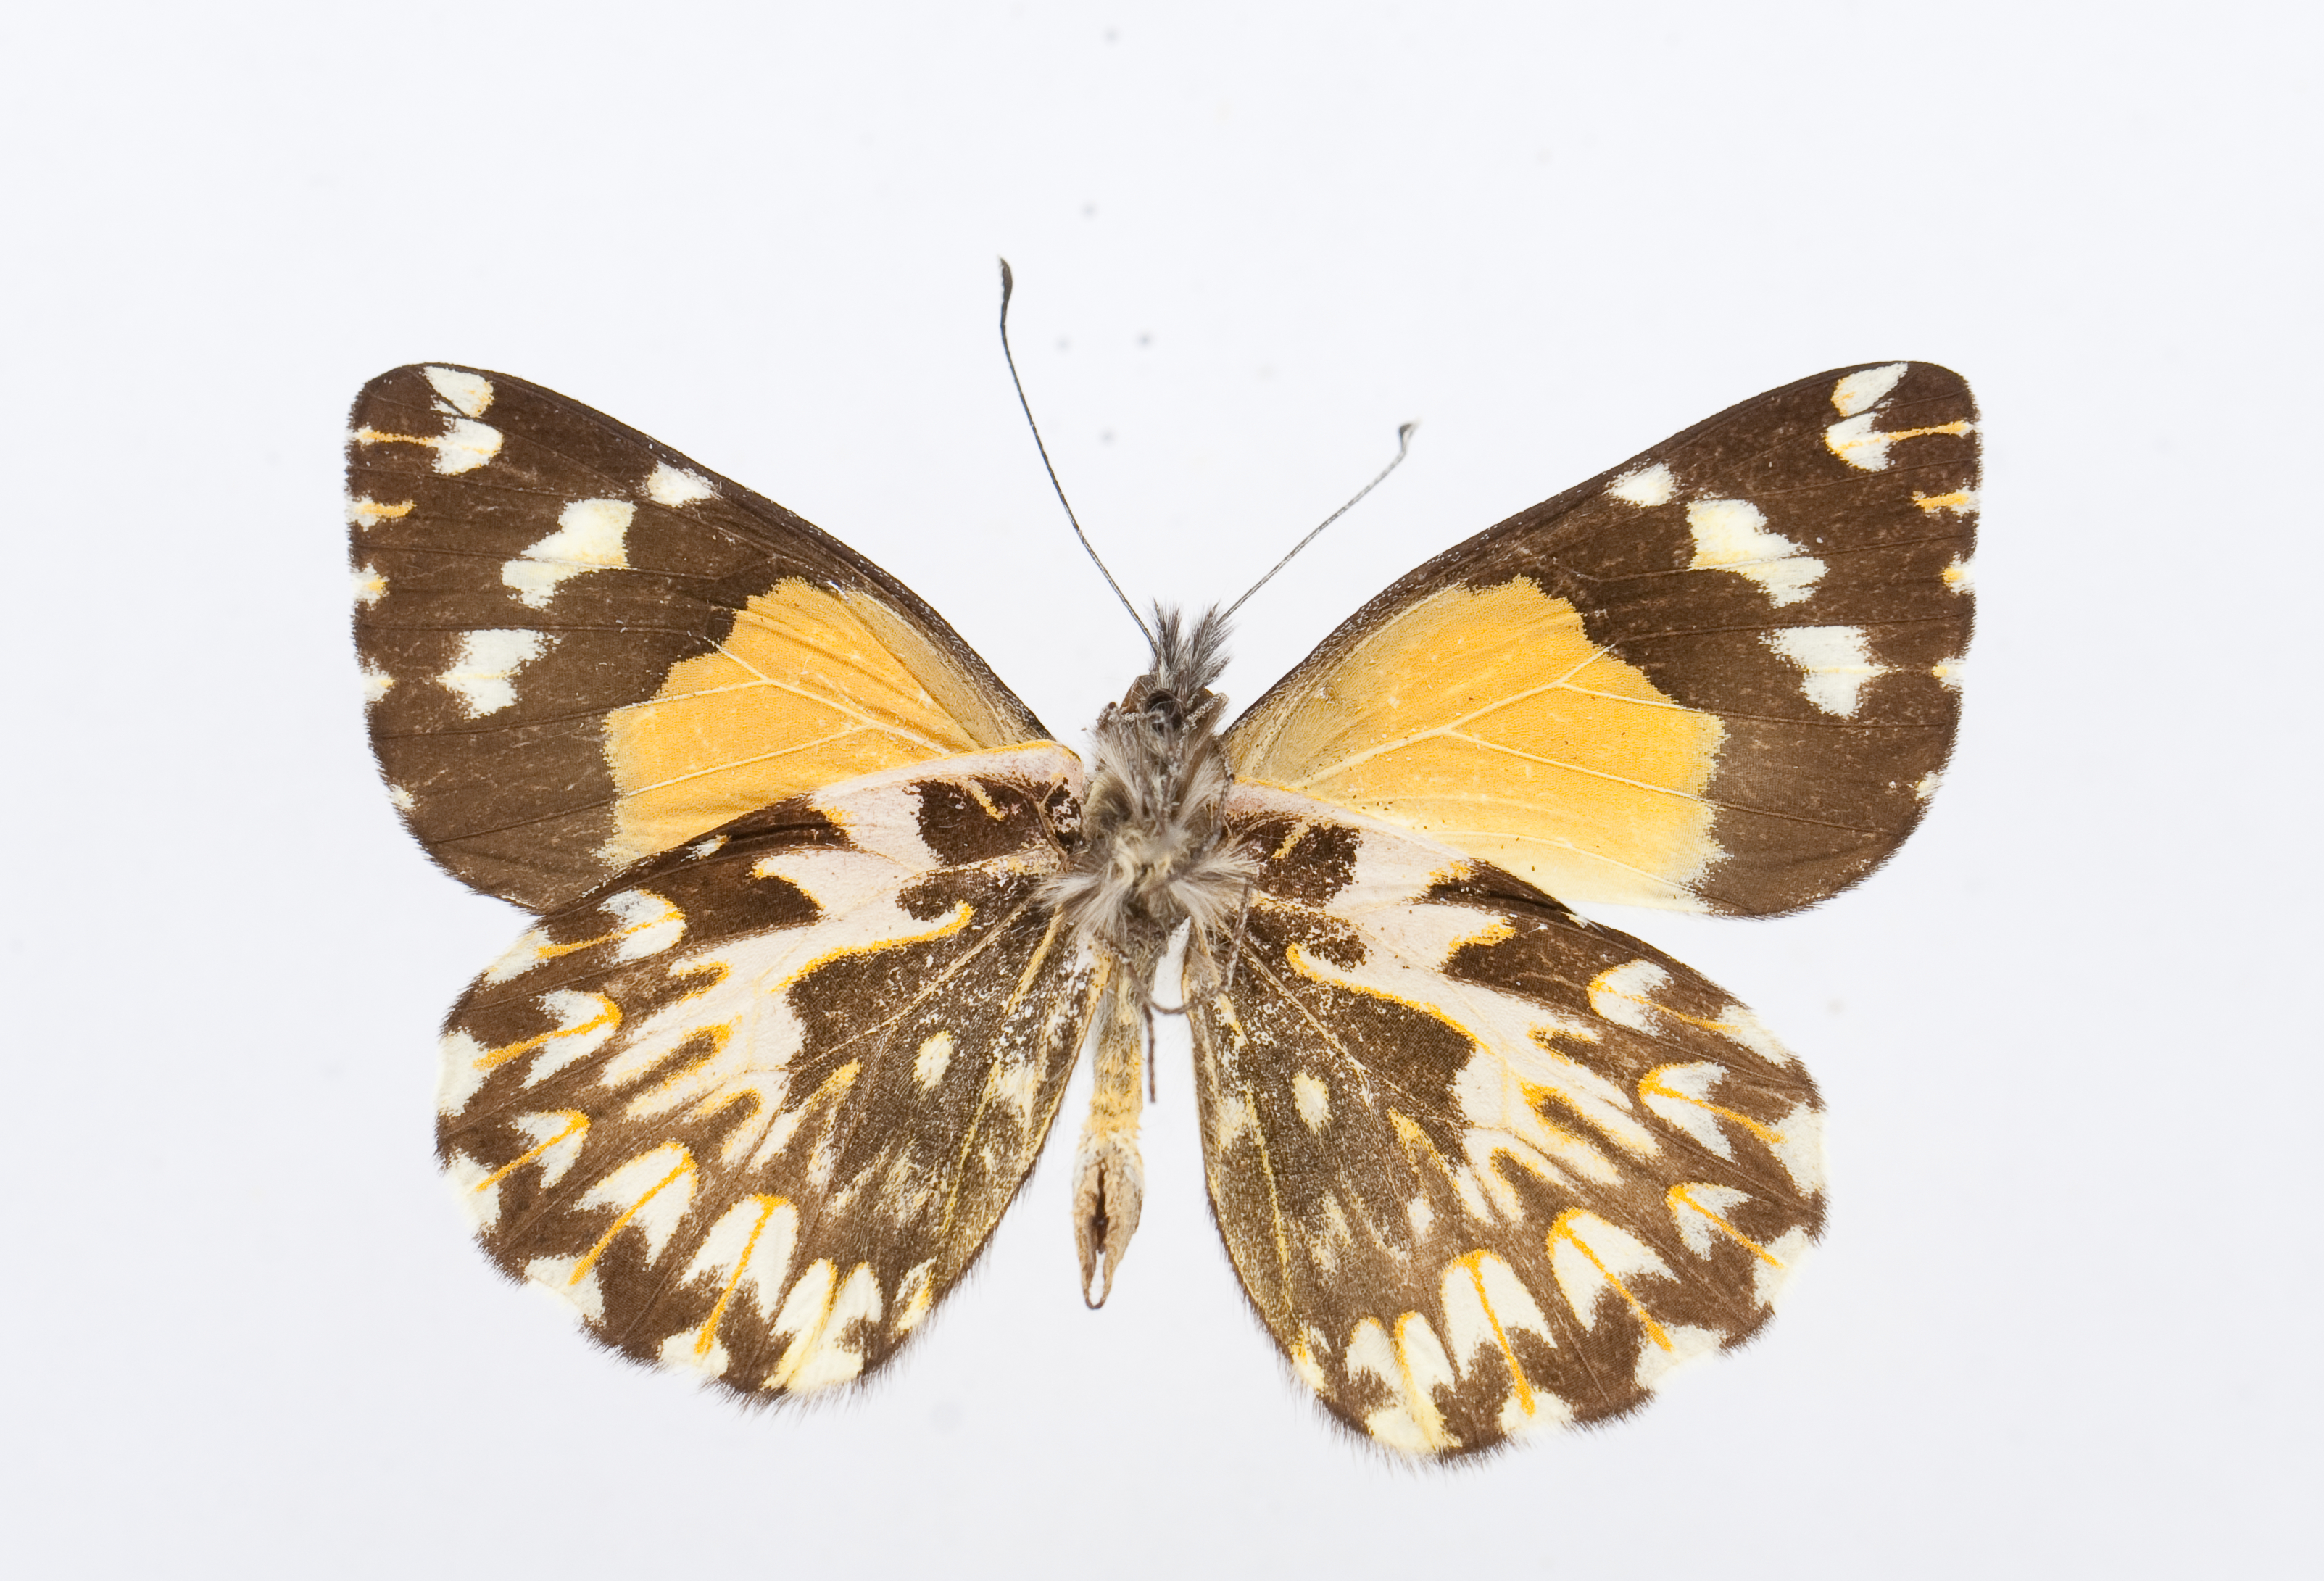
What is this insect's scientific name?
Delias carstenziana
